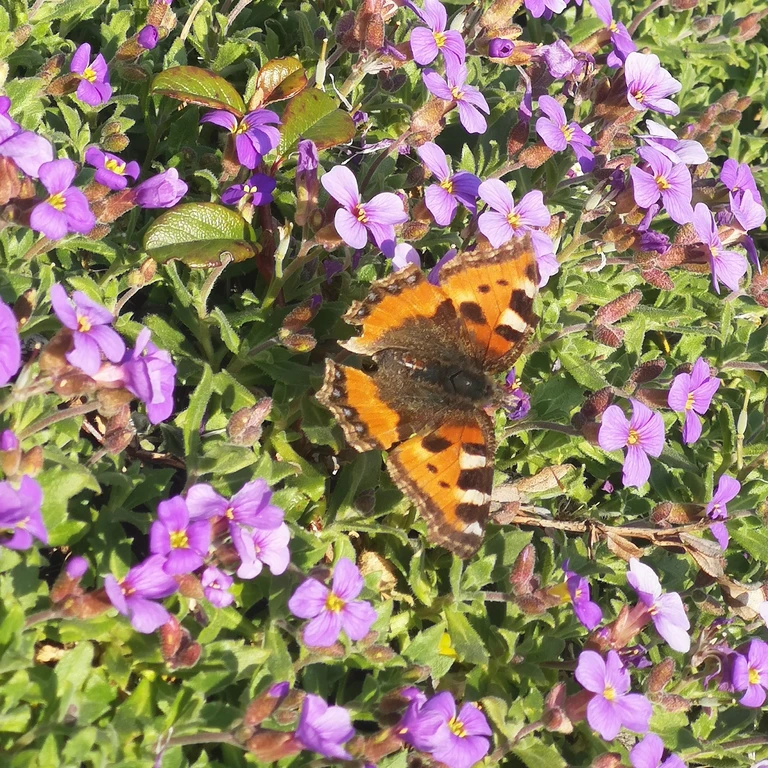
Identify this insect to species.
Aglais urticae
